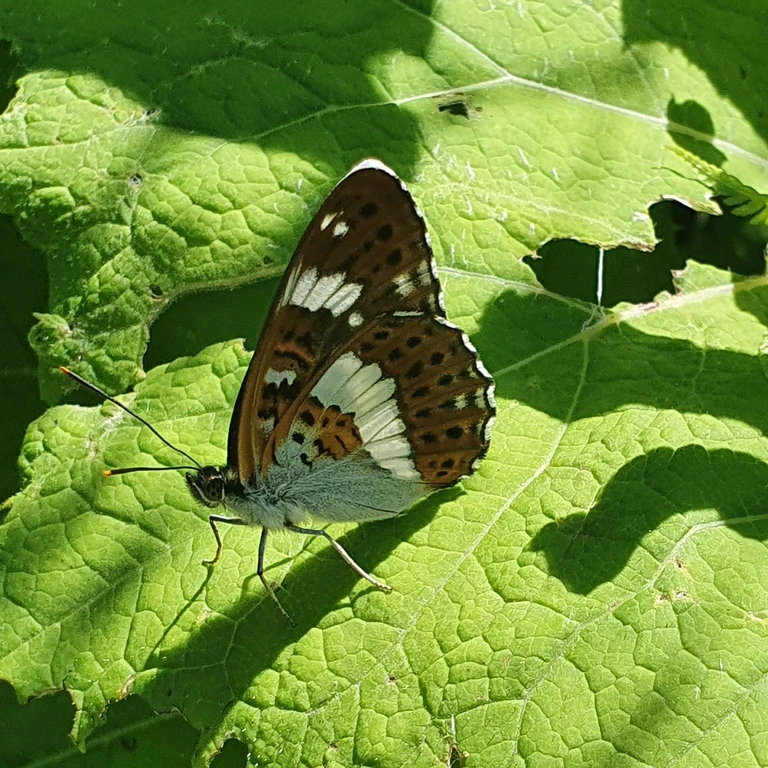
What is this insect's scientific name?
Limenitis camilla (also Ladoga camilla)
